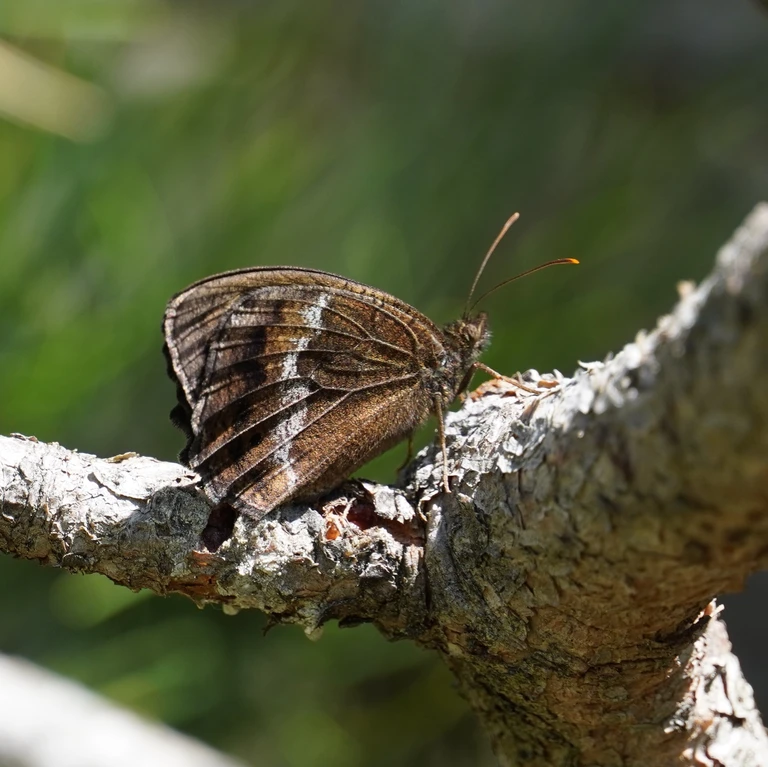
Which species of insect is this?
Minois dryas
